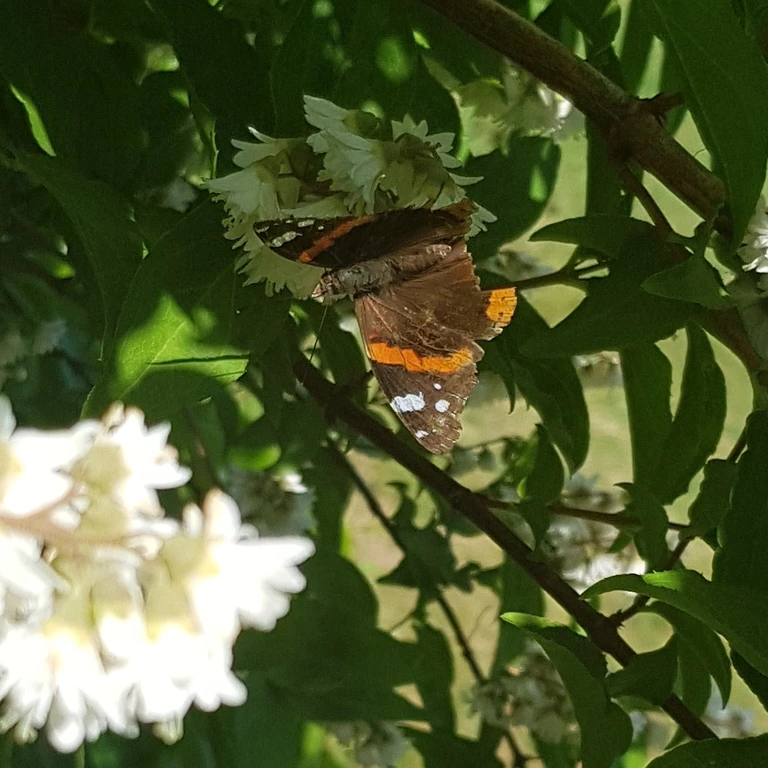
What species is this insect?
Vanessa atalanta
